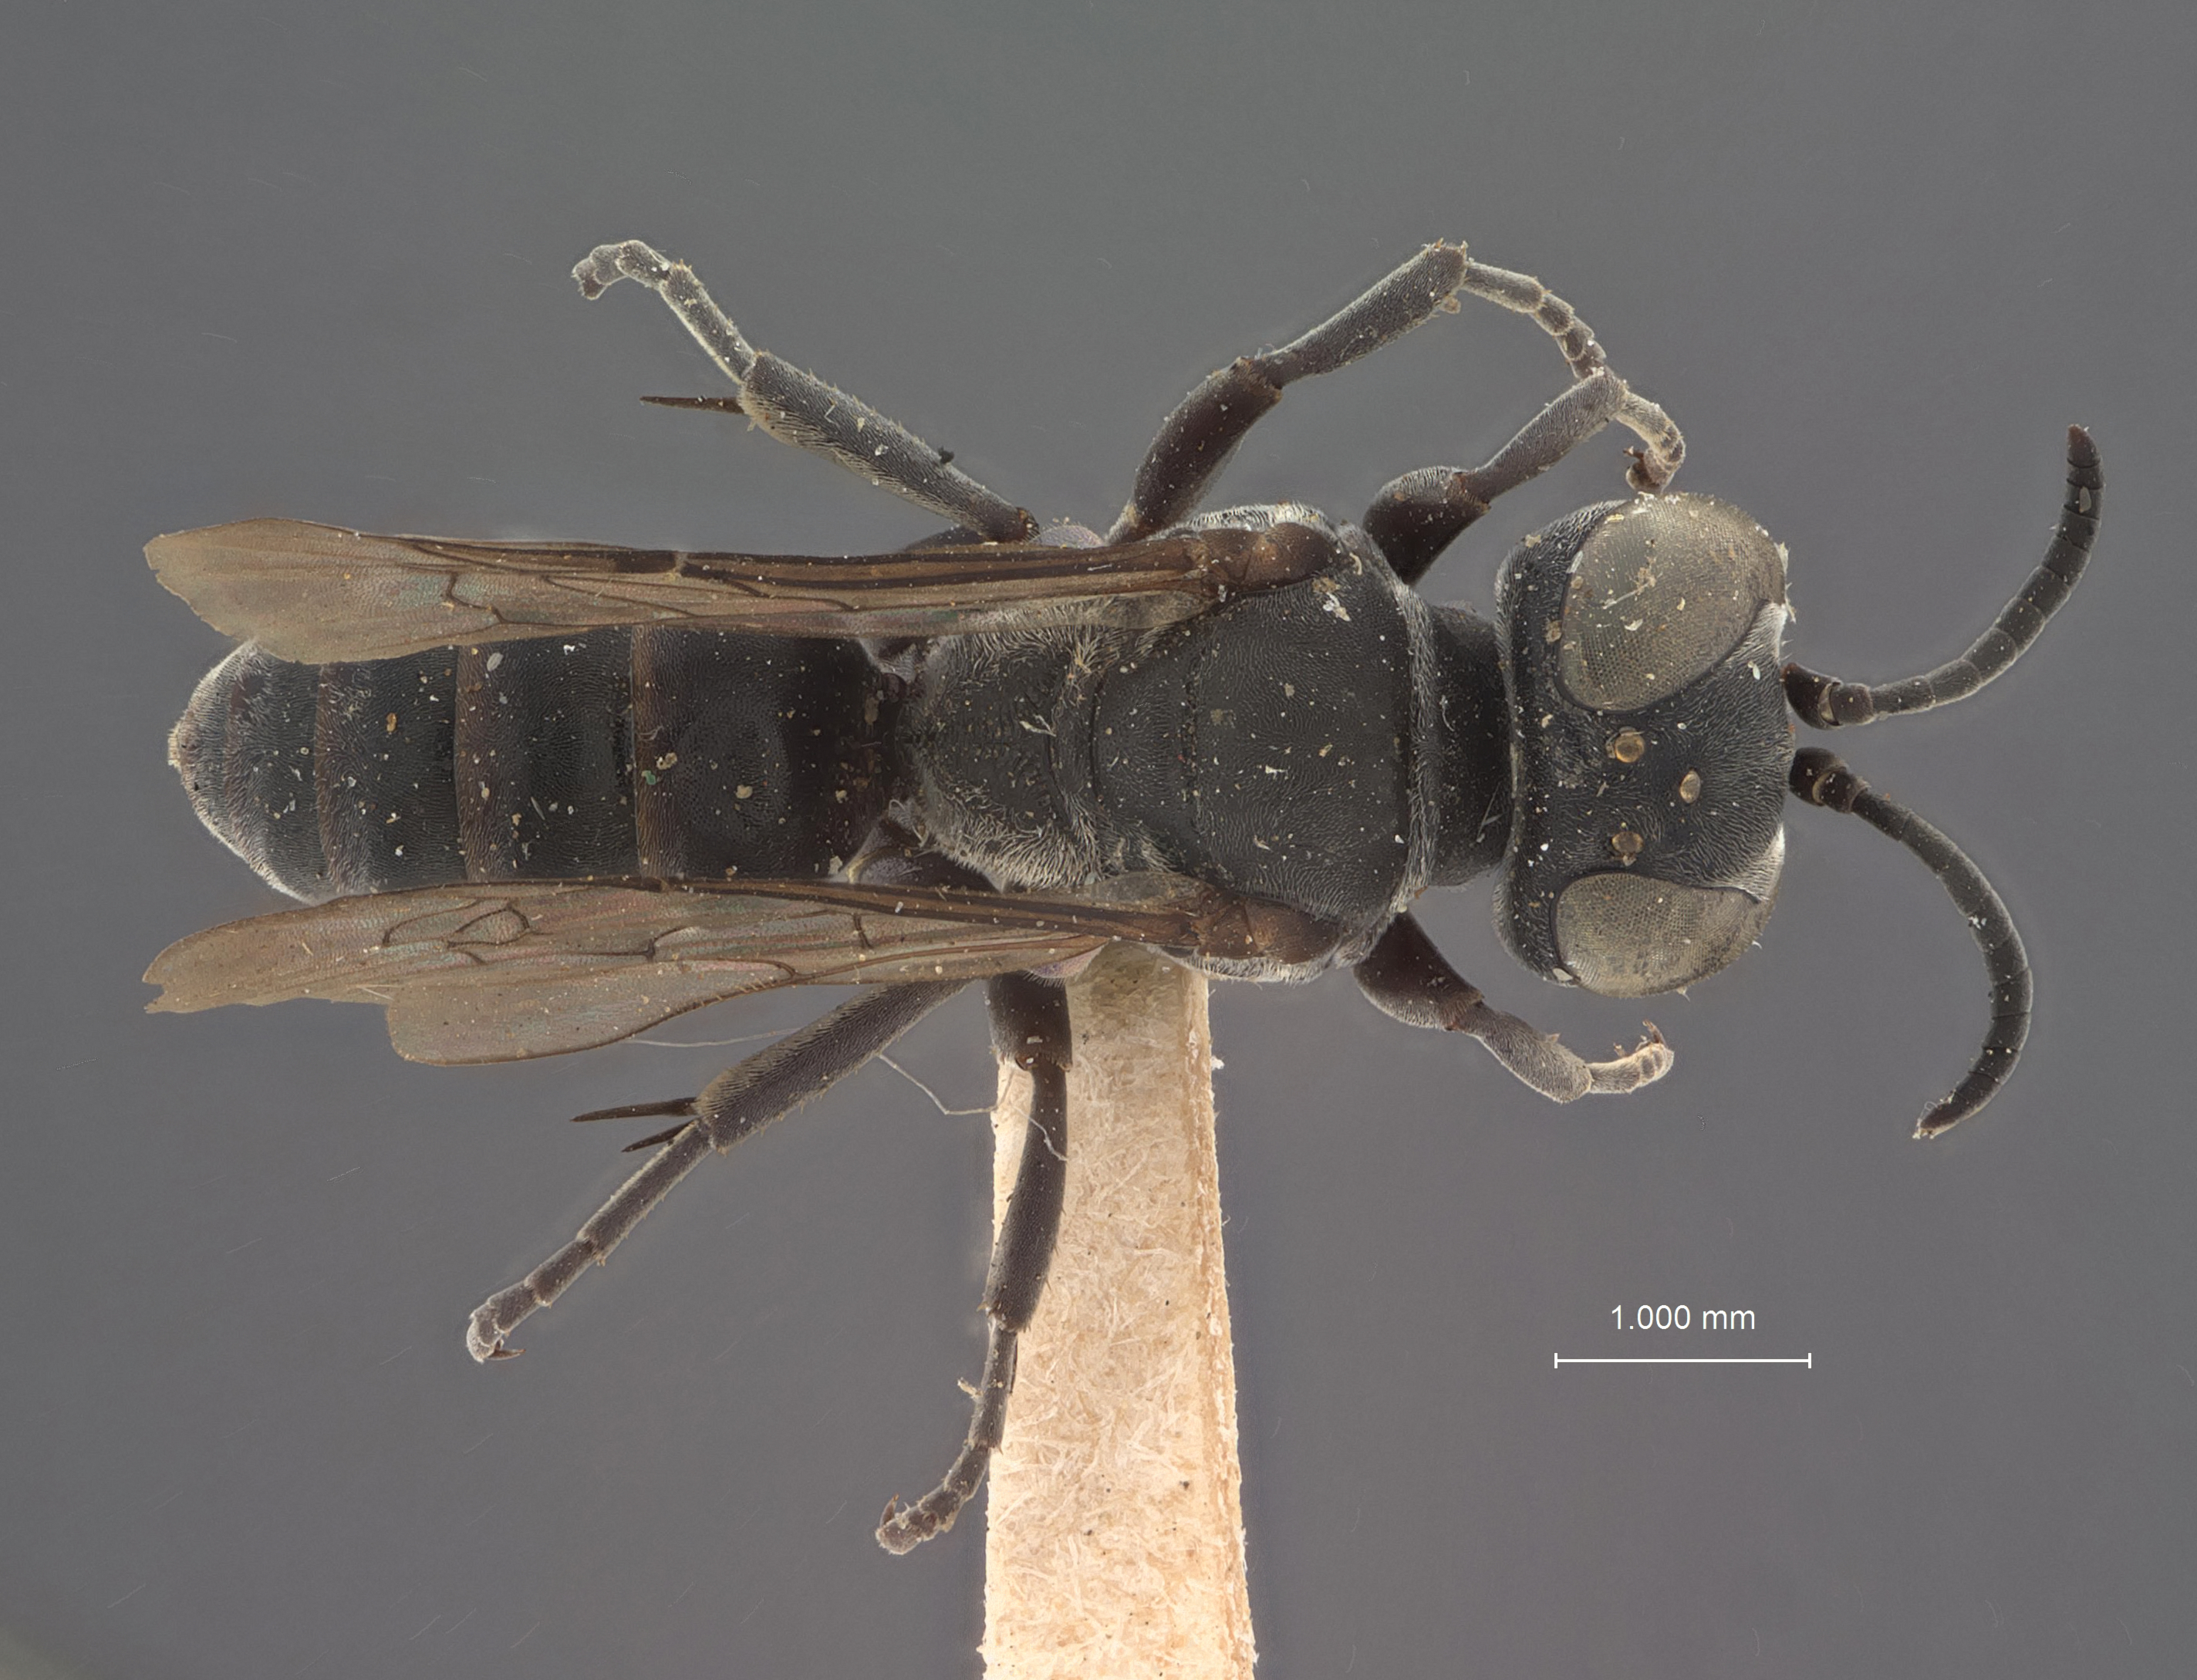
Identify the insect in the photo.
Pisonopsis triangularis
